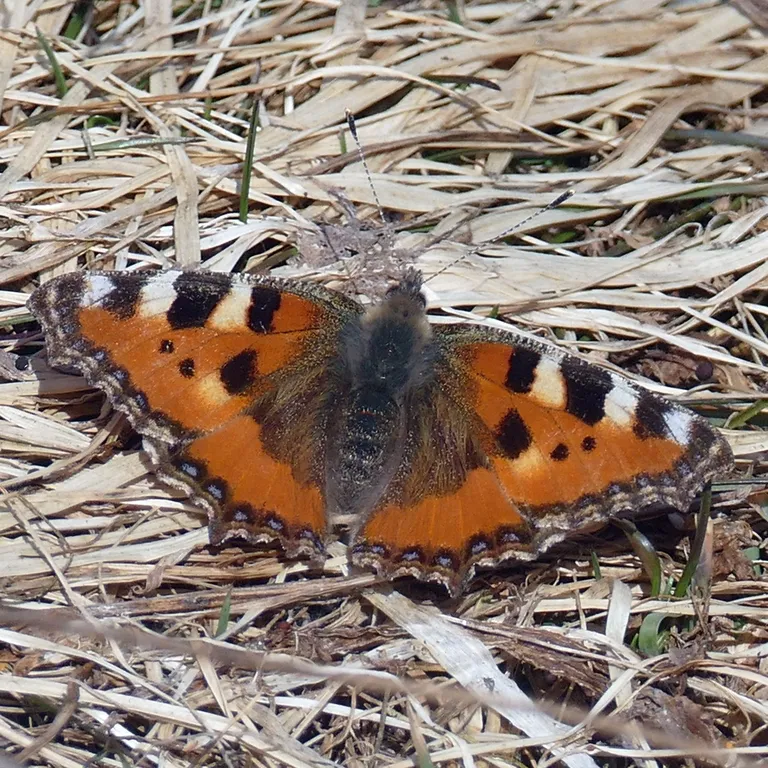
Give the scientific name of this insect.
Aglais urticae
